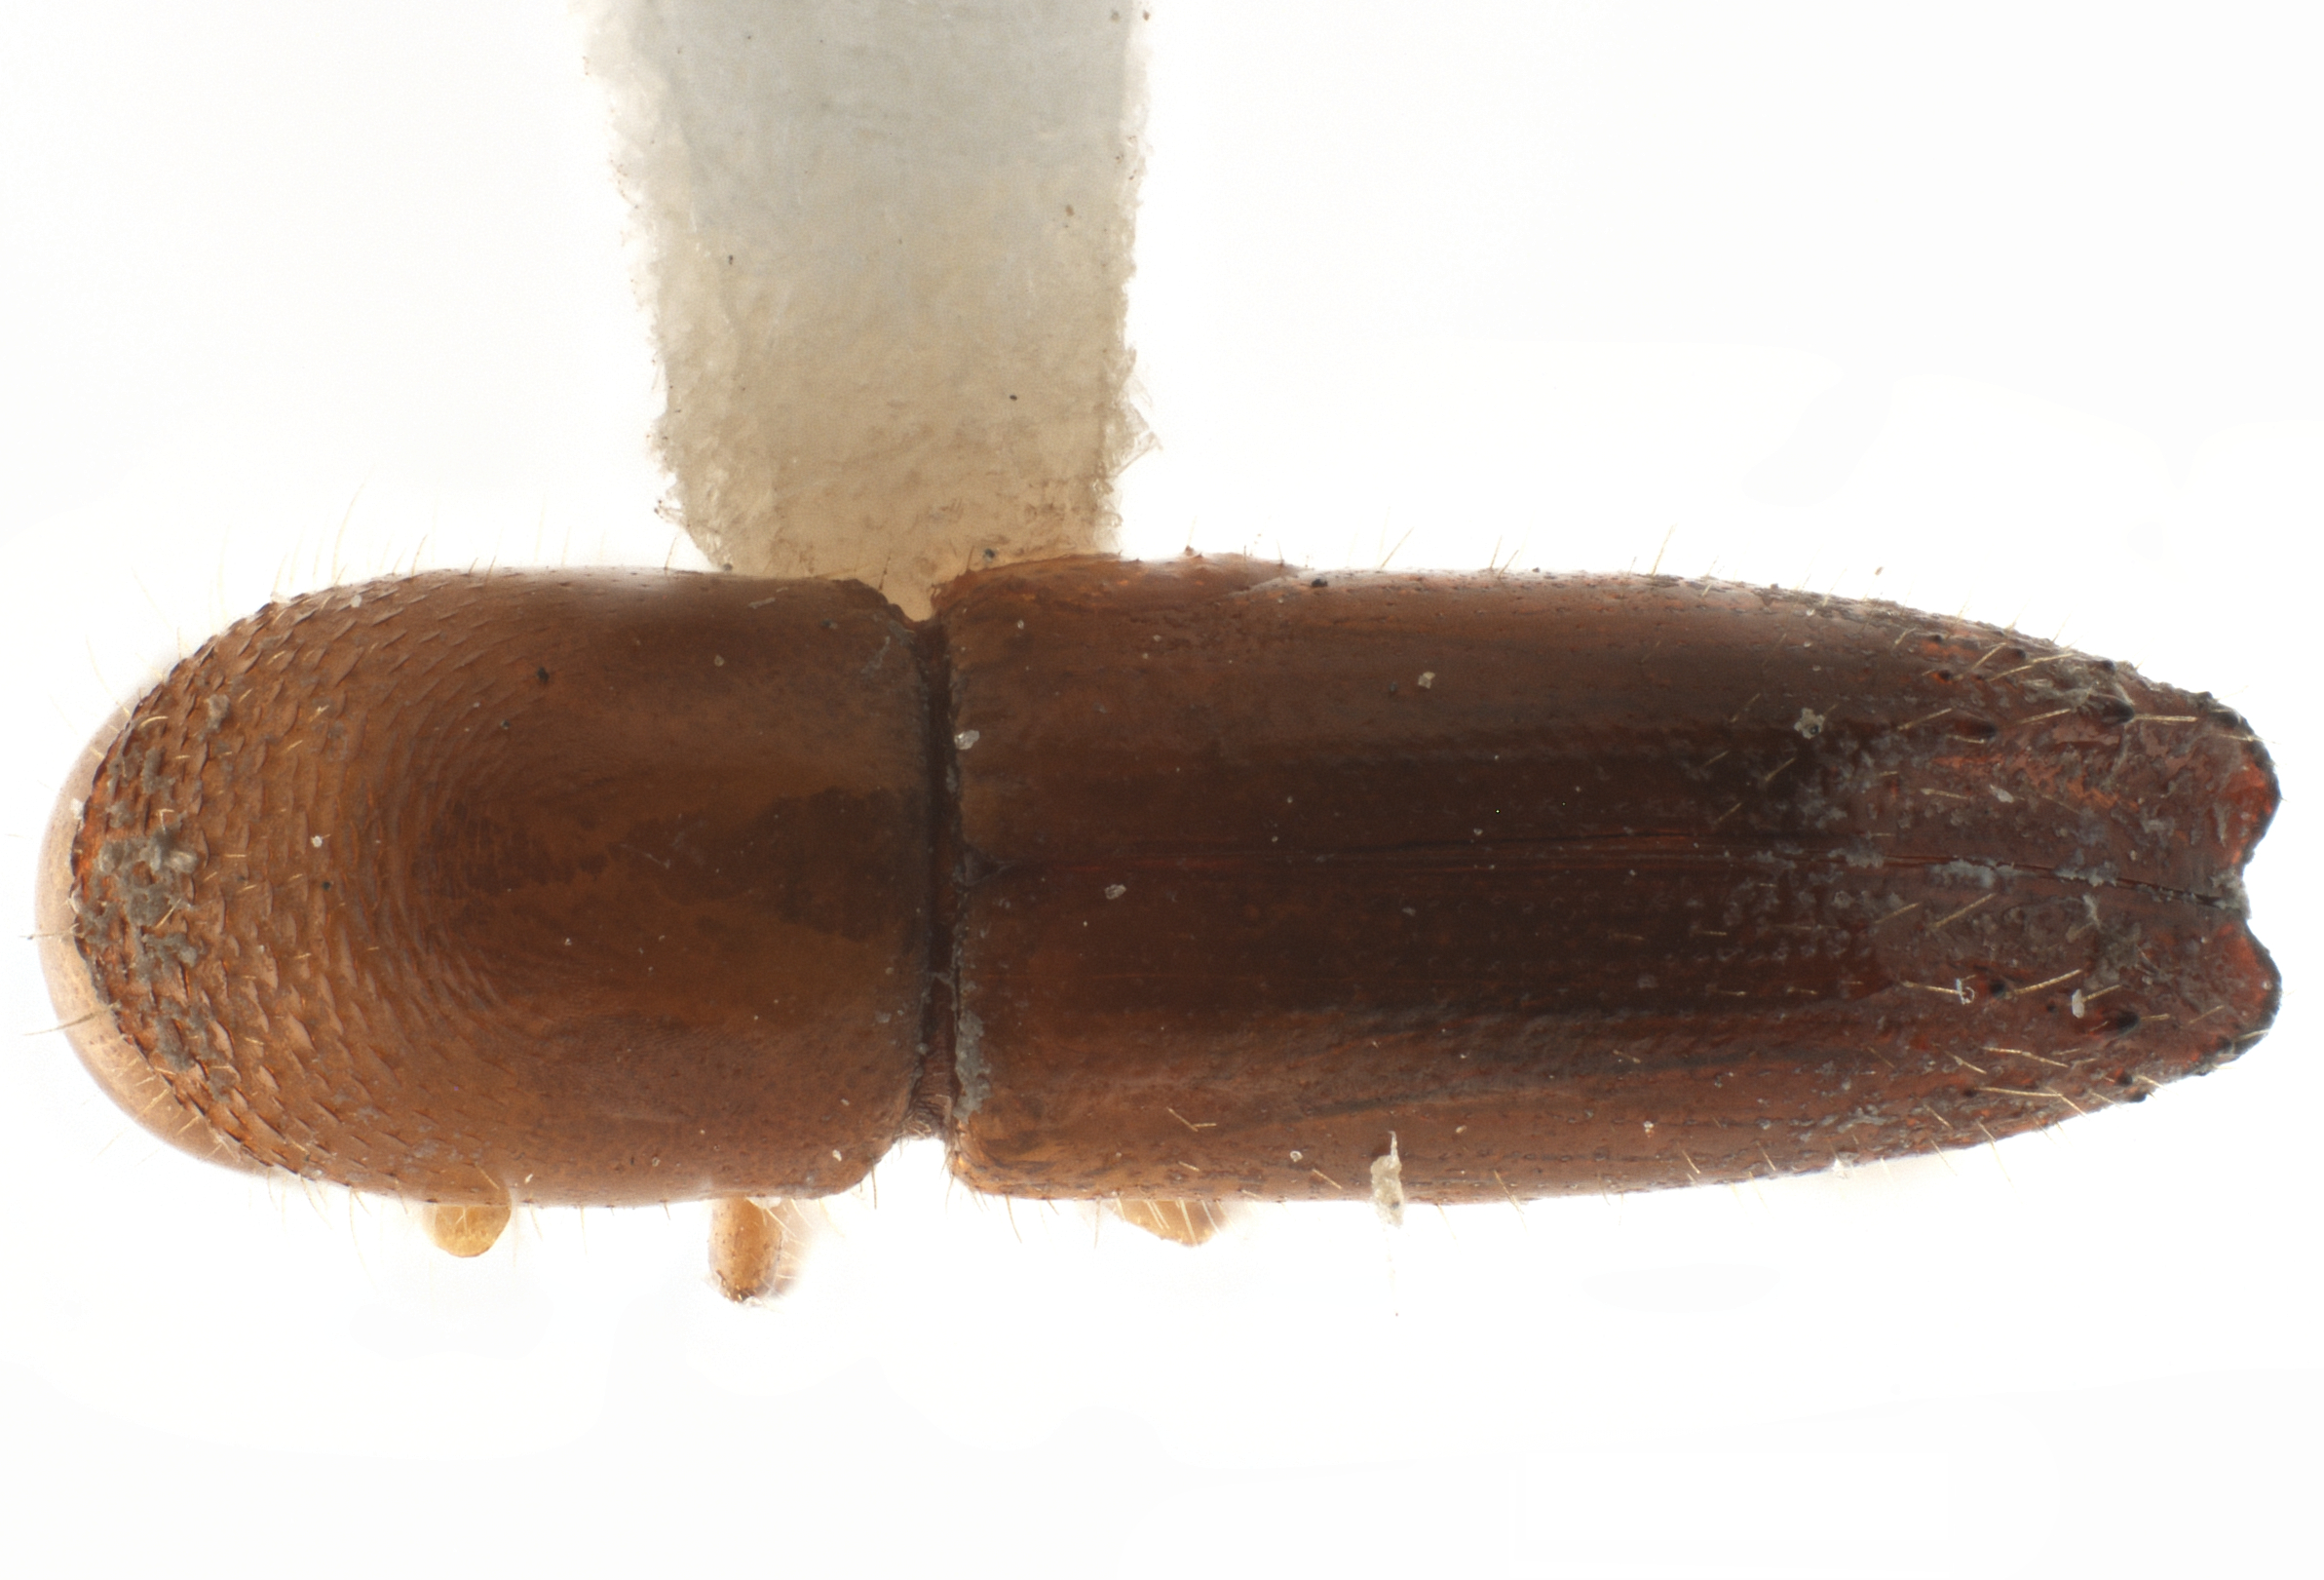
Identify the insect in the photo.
Coptoborus vespatorius
